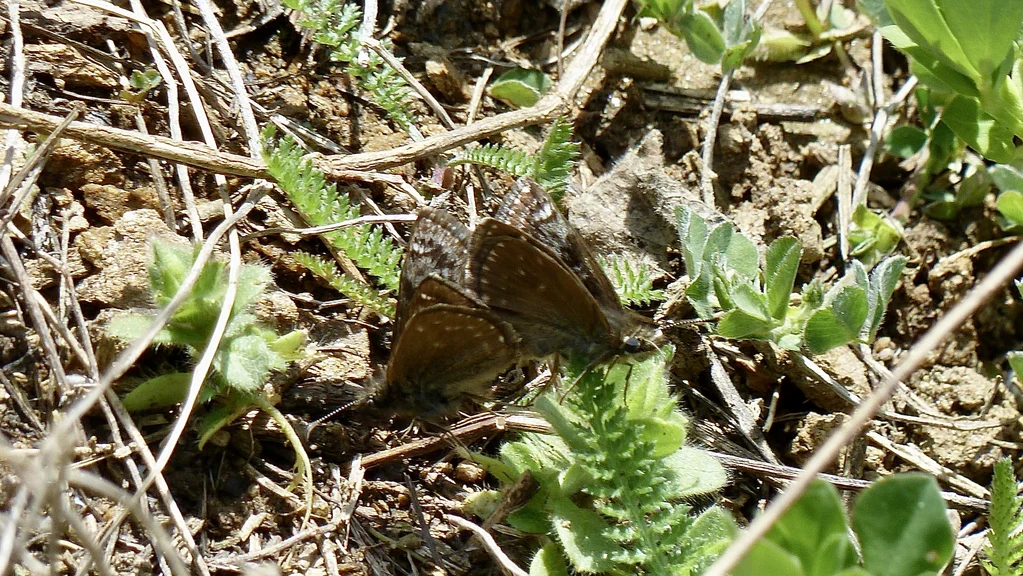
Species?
Erynnis tages
